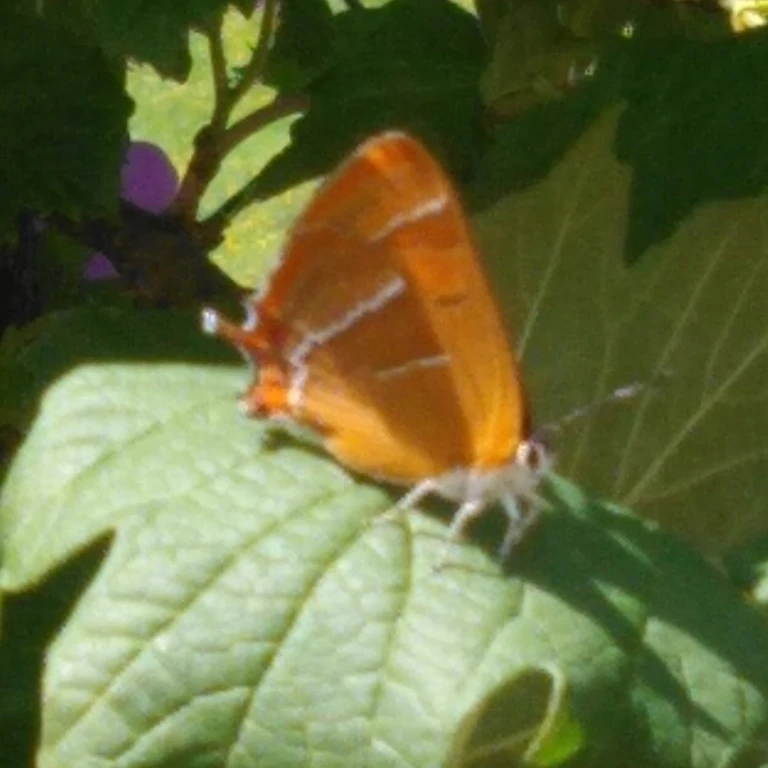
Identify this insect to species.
Thecla betulae
